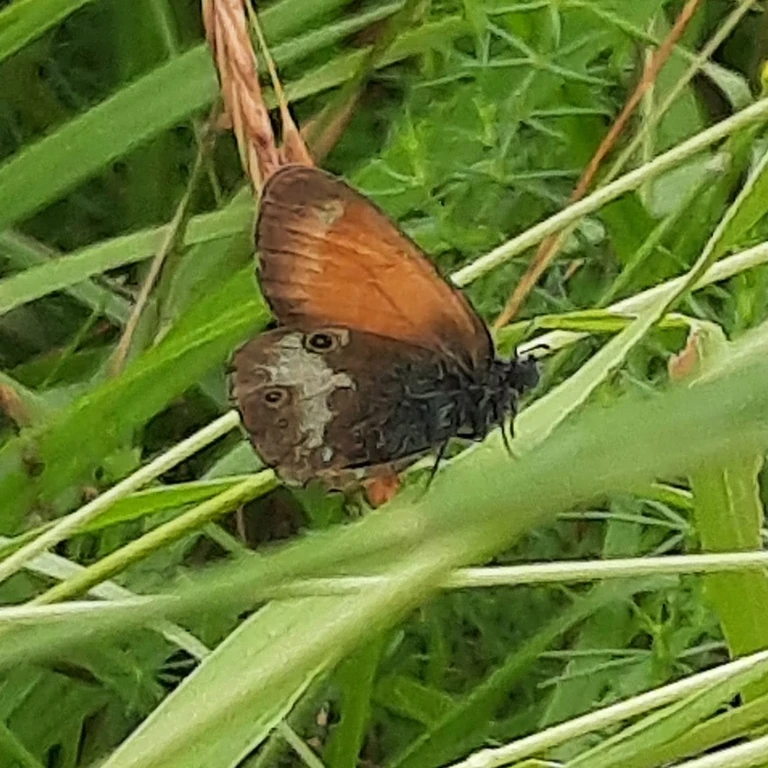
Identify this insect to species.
Coenonympha arcania
